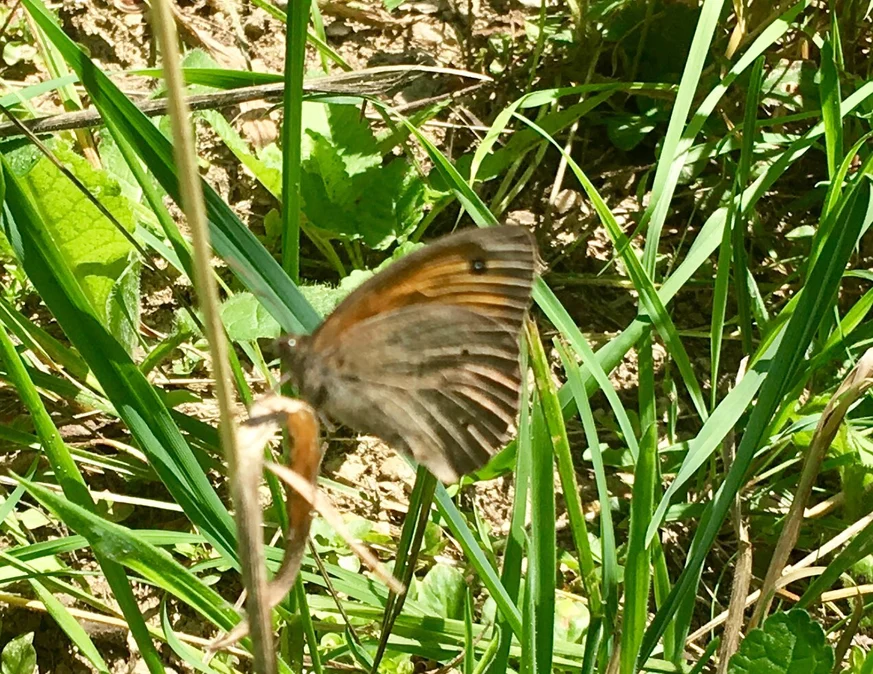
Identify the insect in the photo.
Maniola jurtina
